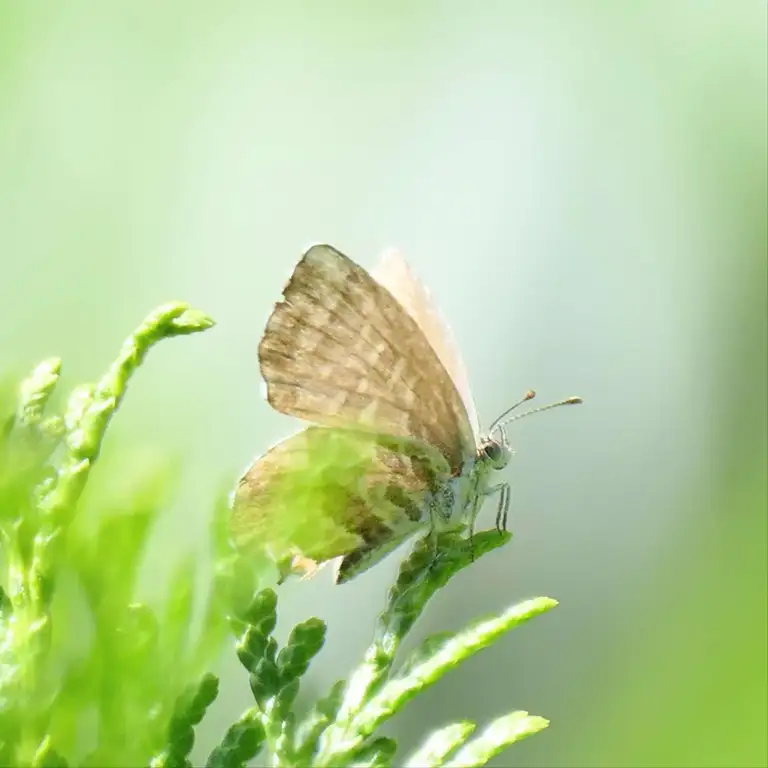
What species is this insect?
Cacyreus marshalli
